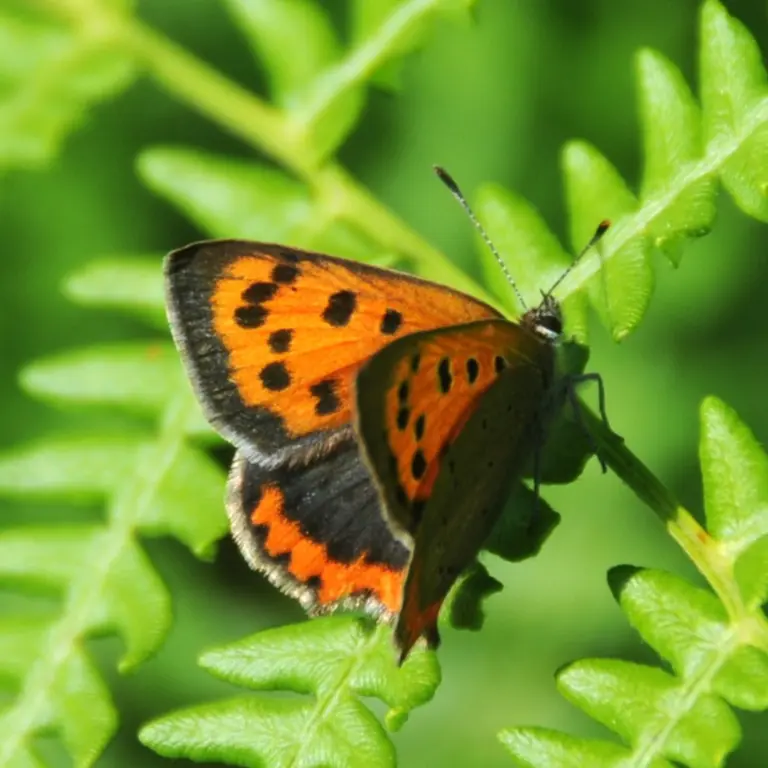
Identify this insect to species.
Lycaena phlaeas
